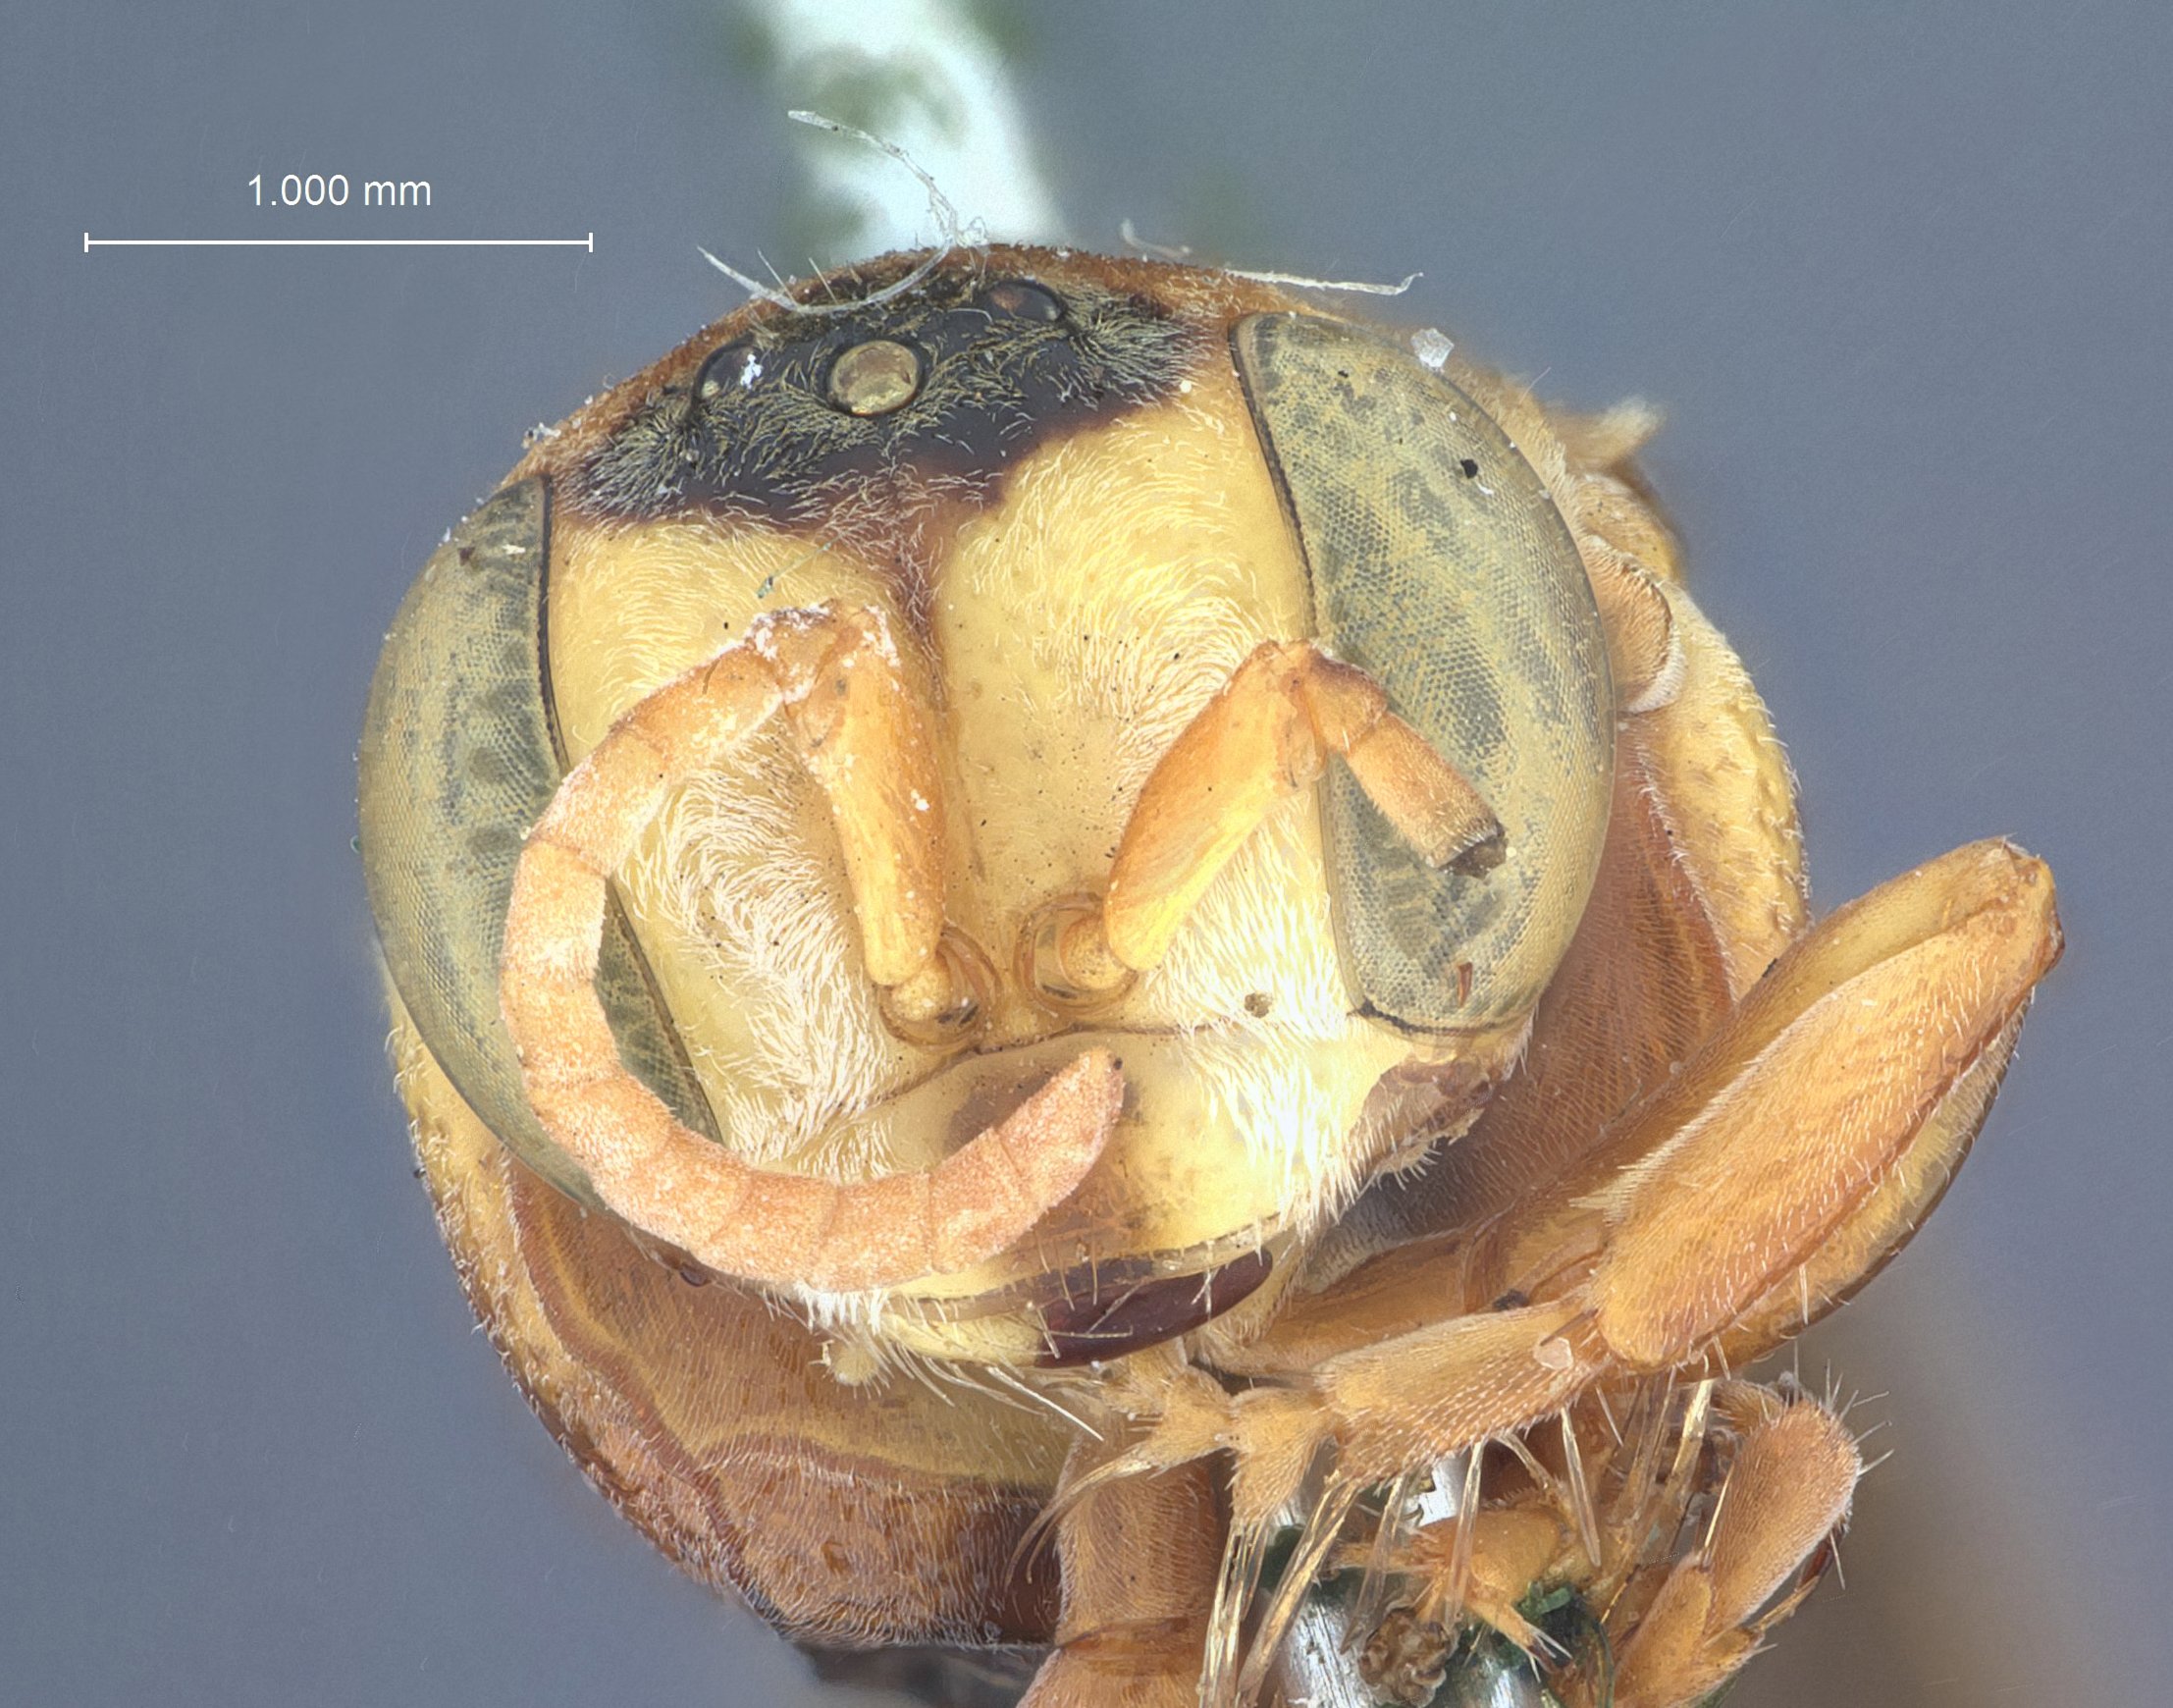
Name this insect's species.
Gorytes helianthi
